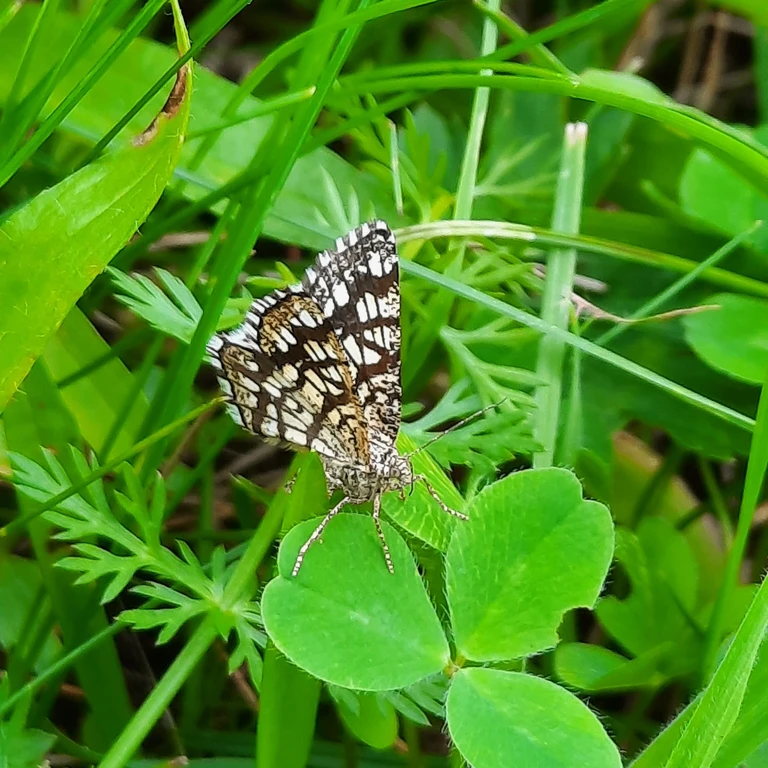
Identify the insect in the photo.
Chiasmia clathrata
